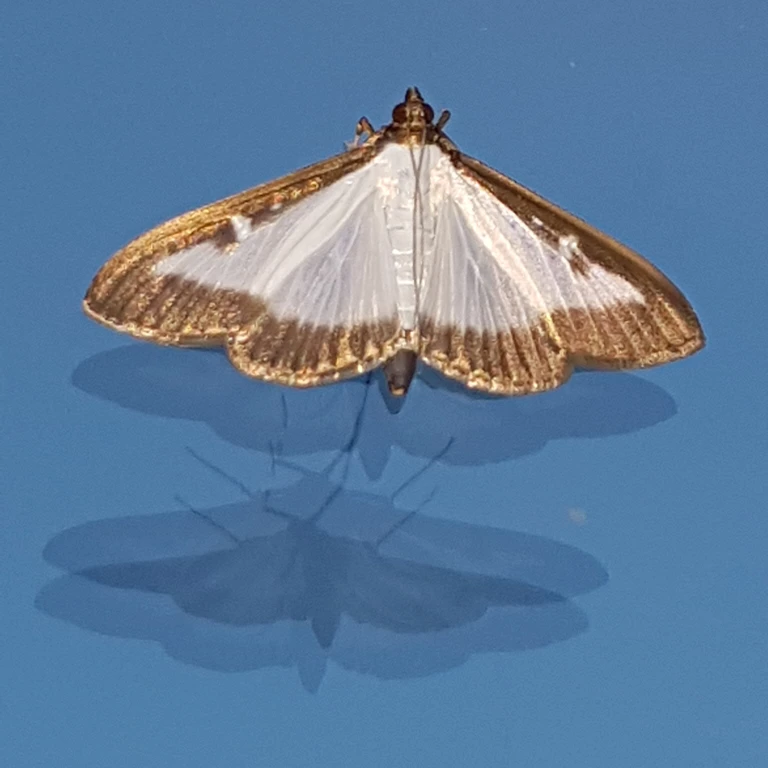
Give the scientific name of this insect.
Cydalima perspectalis
